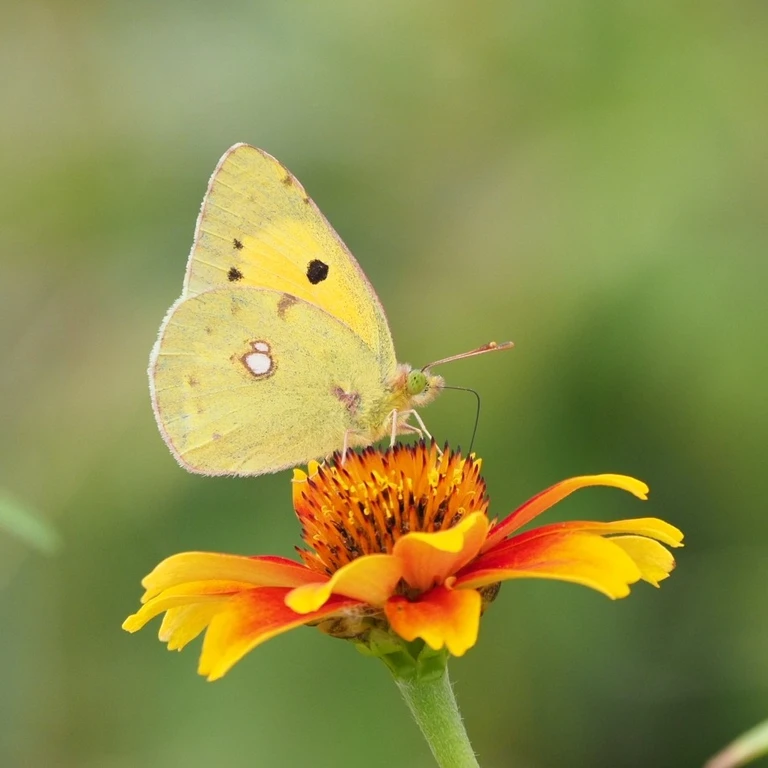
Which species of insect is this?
Colias croceus
